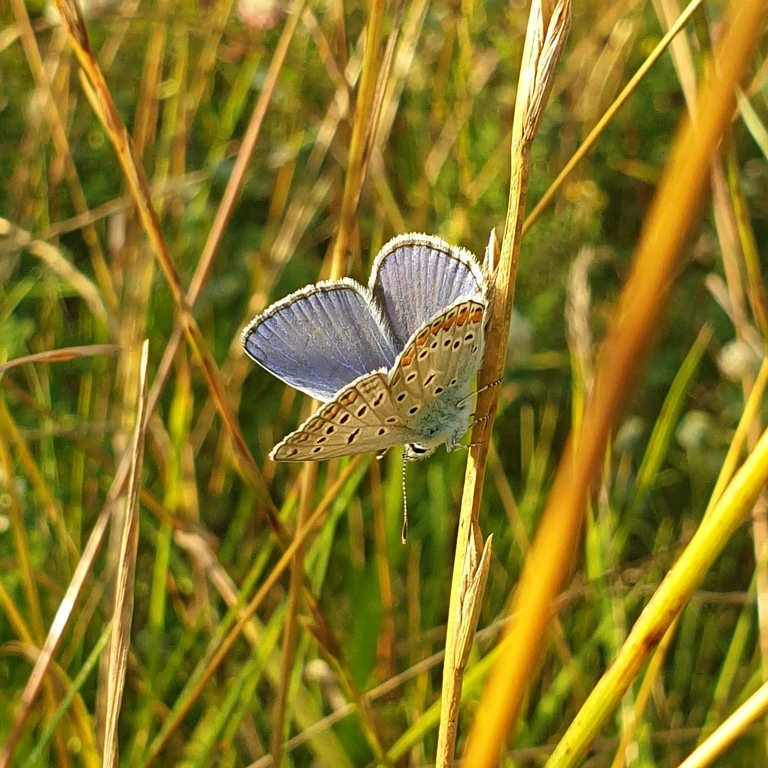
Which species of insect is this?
Polyommatus icarus
